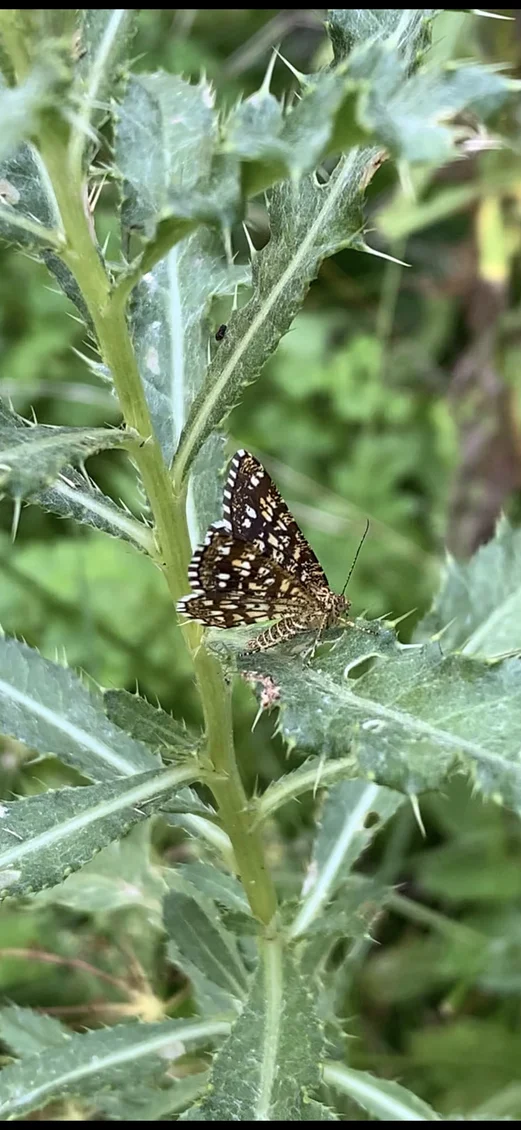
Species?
Chiasmia clathrata
